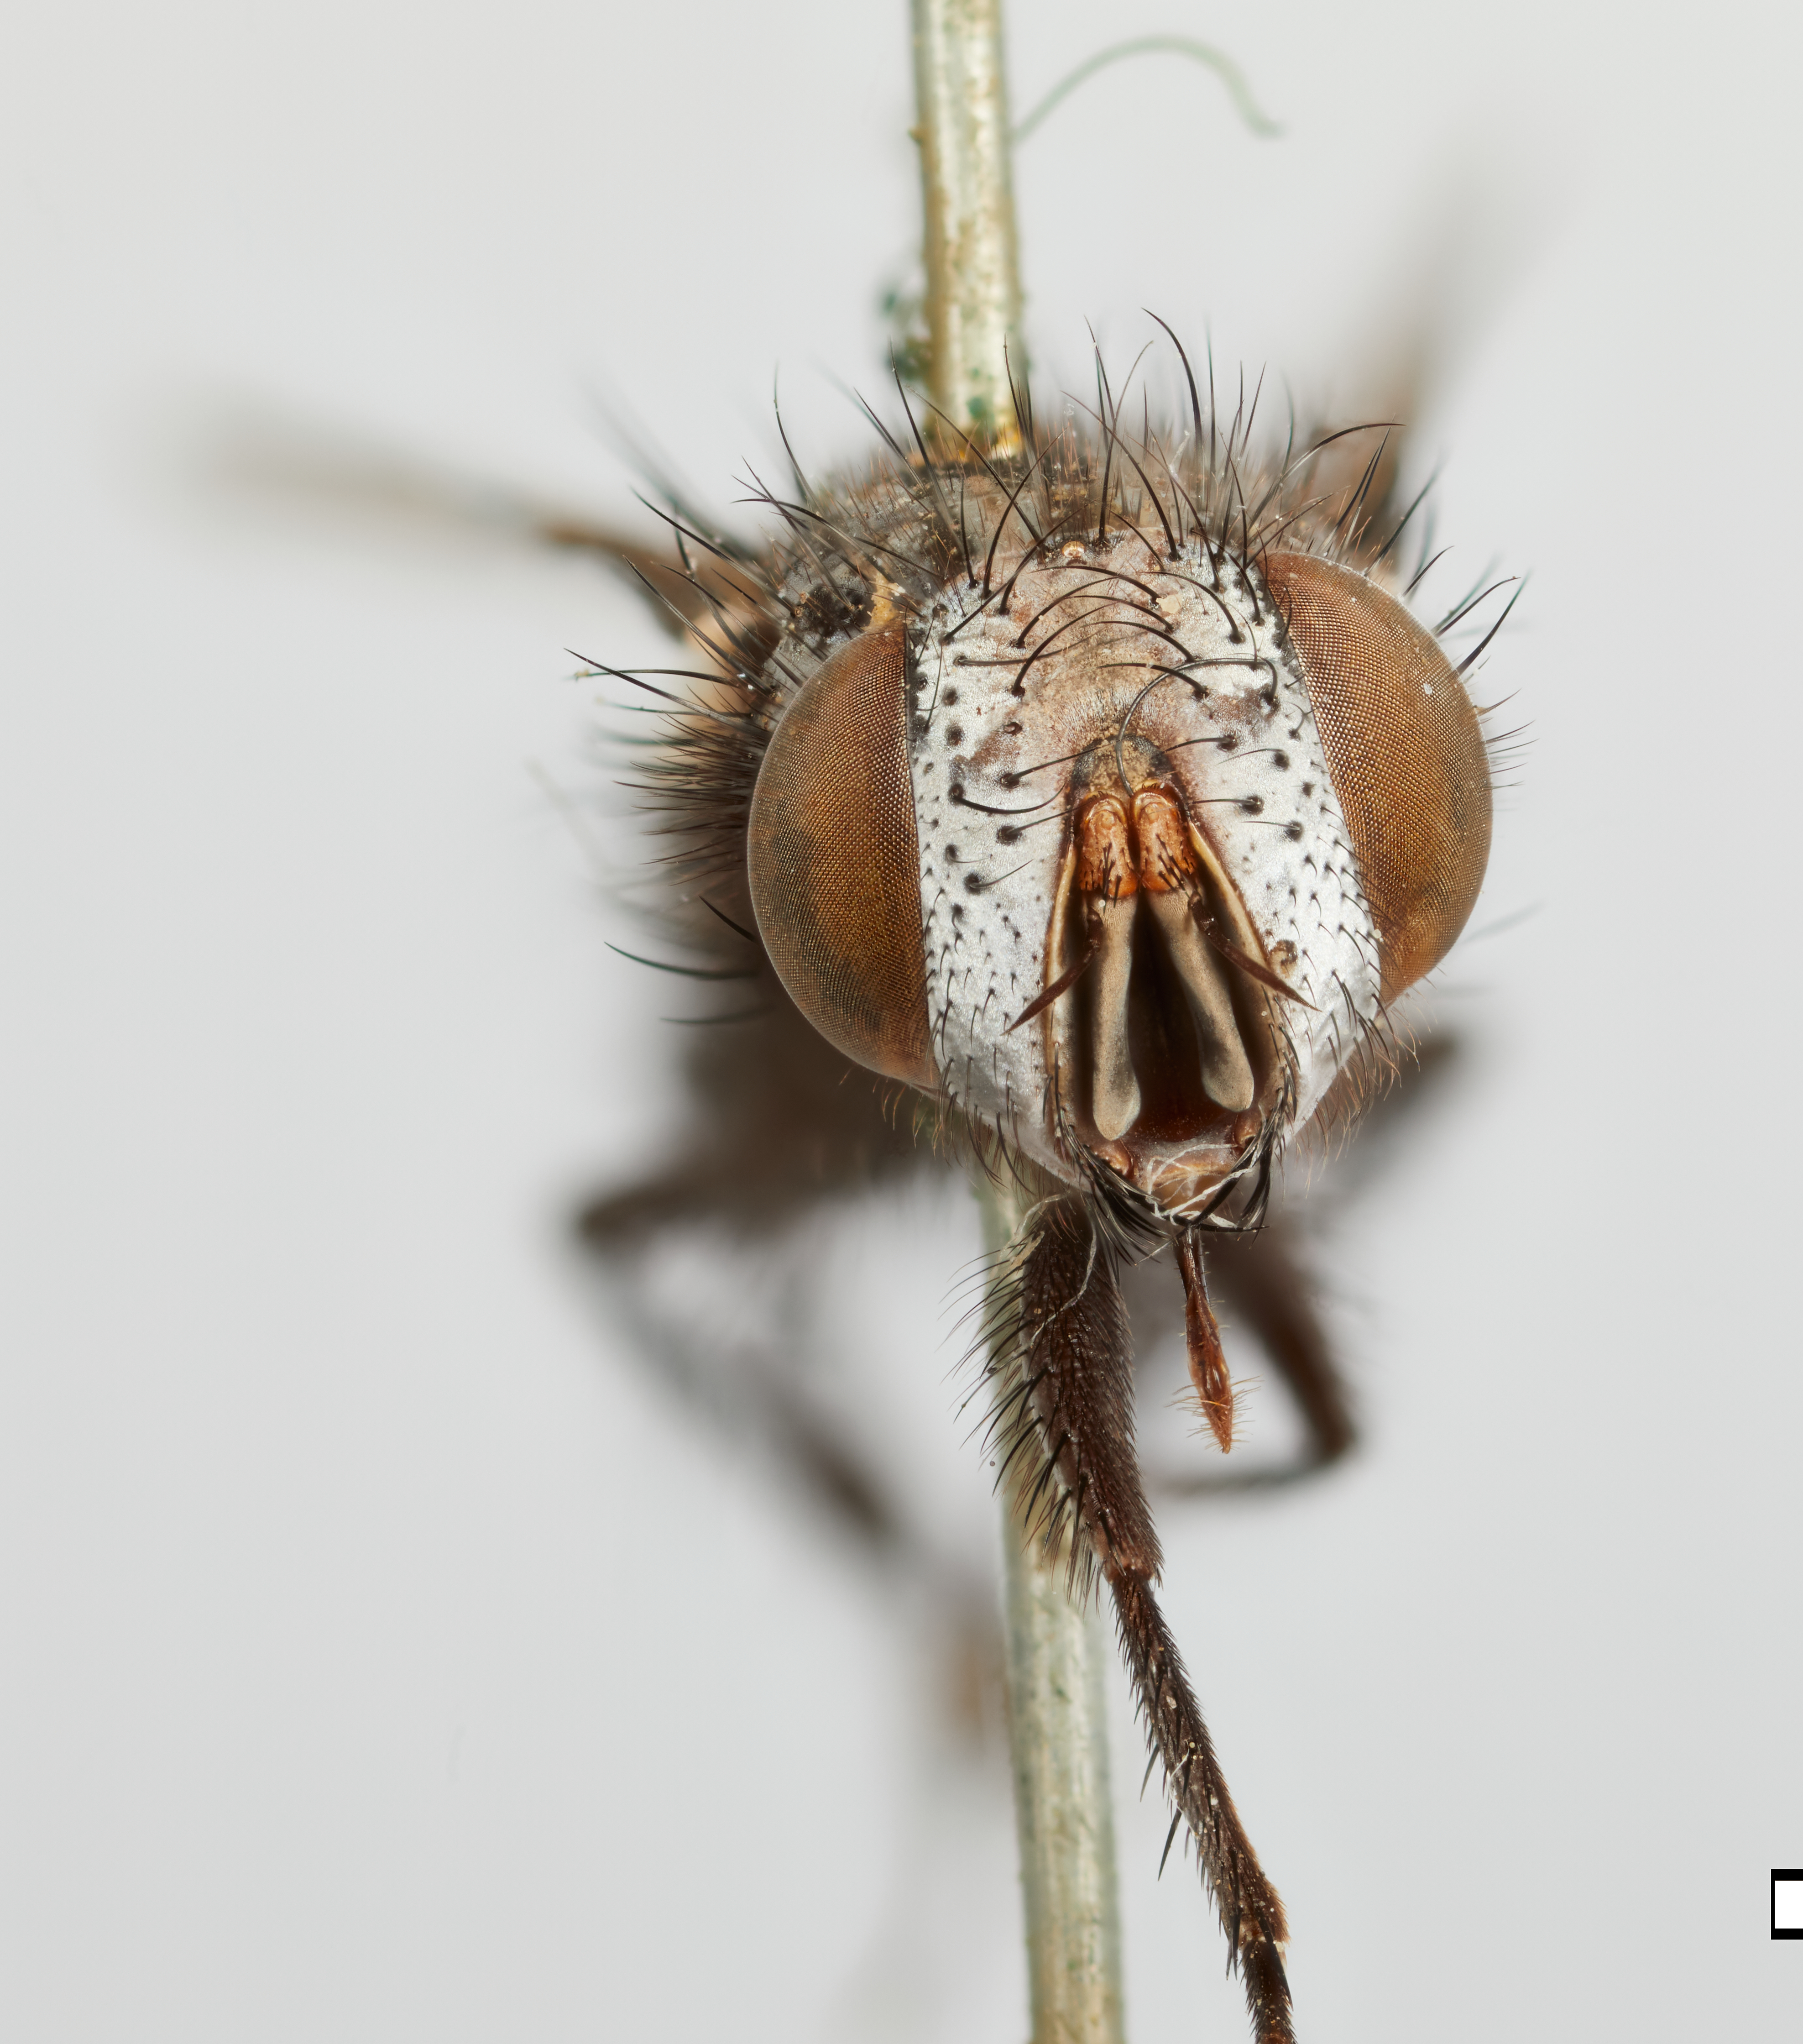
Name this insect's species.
Chaetocraniopsis argenticeps
